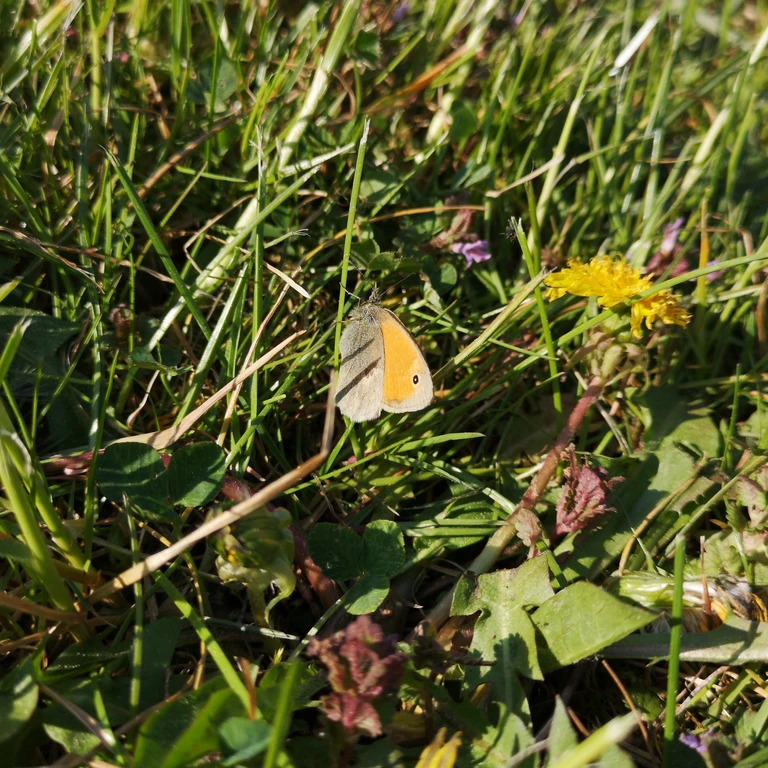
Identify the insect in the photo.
Coenonympha pamphilus
